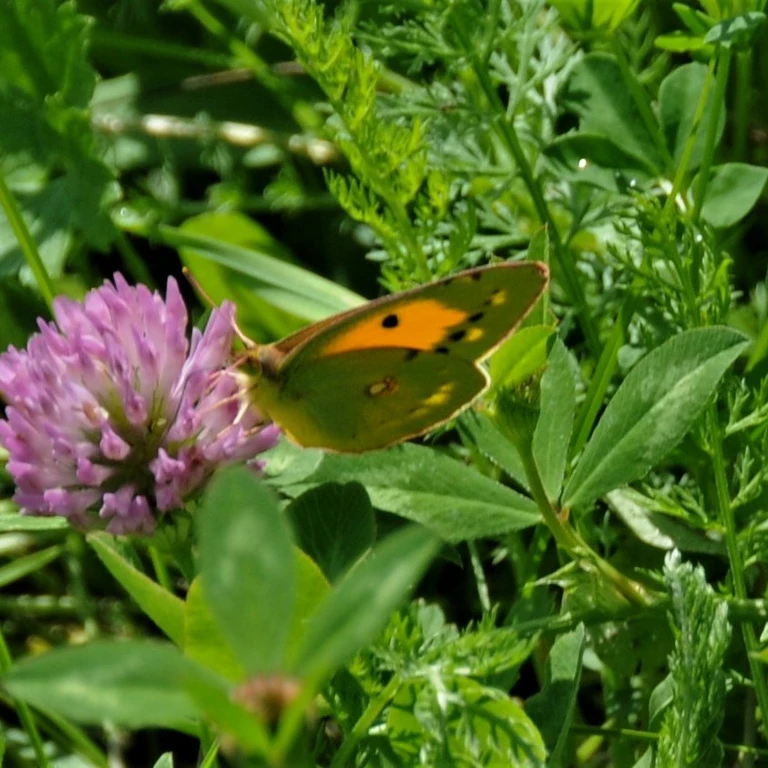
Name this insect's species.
Colias croceus
